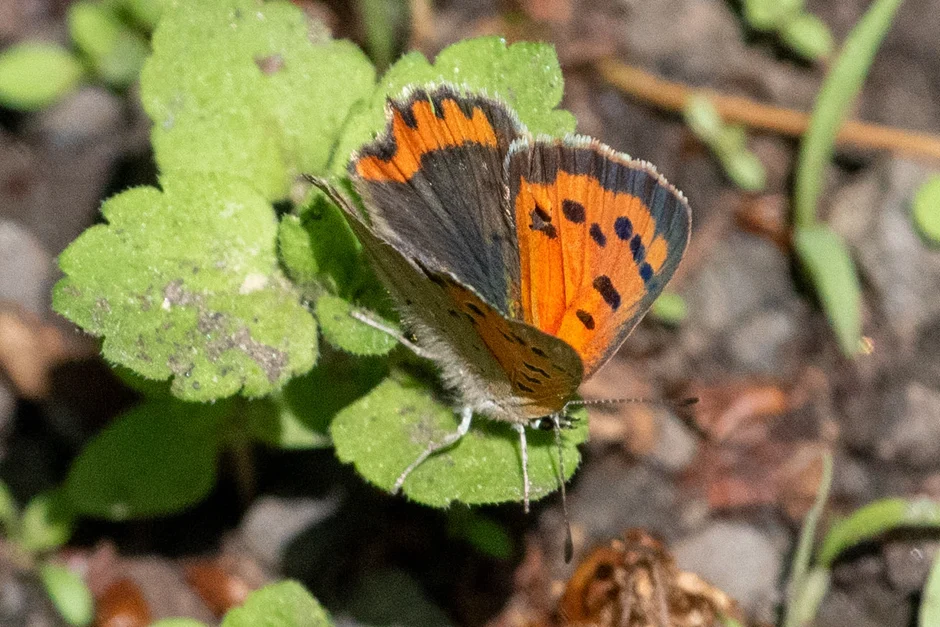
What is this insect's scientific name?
Lycaena phlaeas
